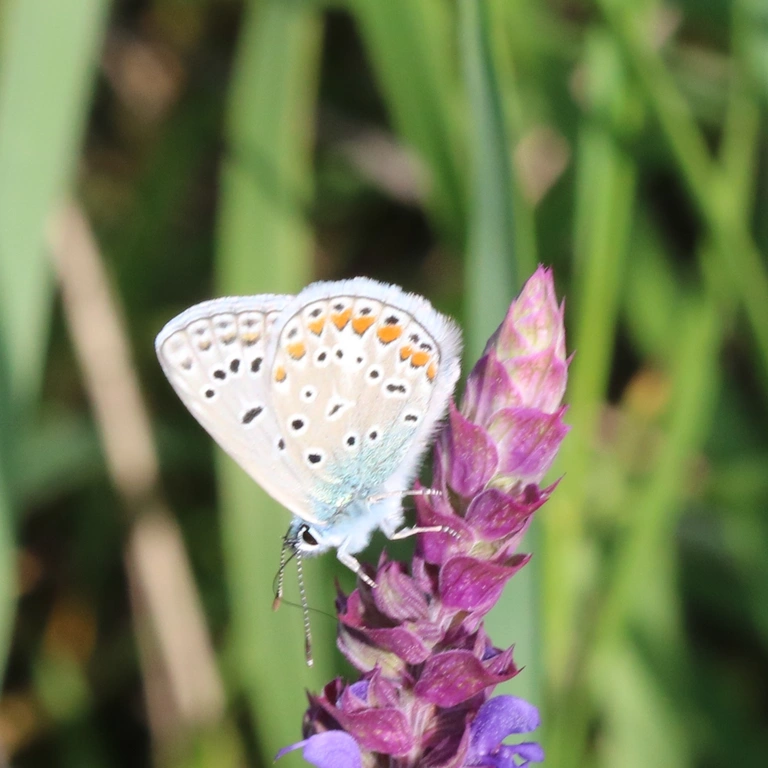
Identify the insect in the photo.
Polyommatus icarus
